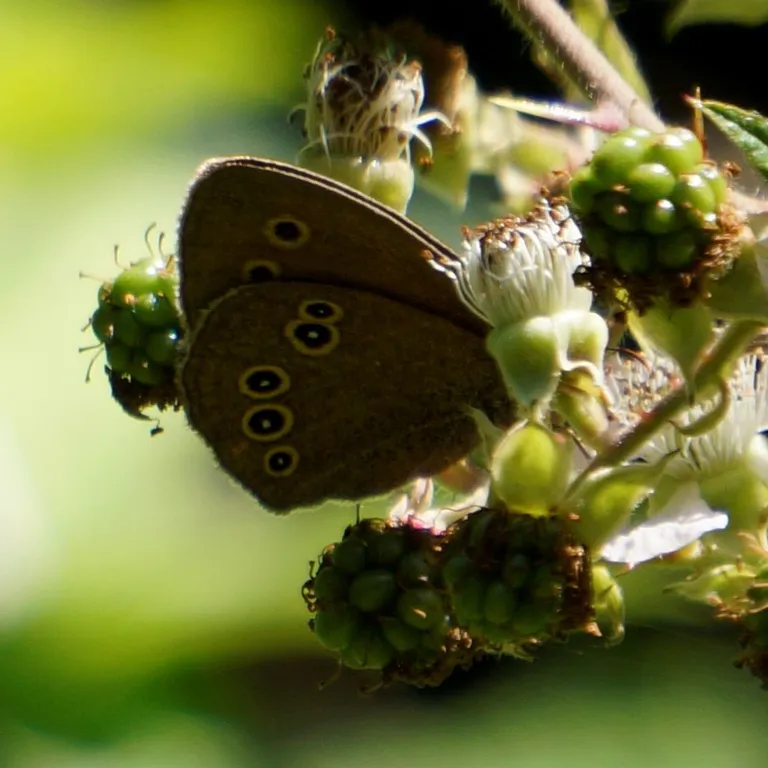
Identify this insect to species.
Aphantopus hyperantus
